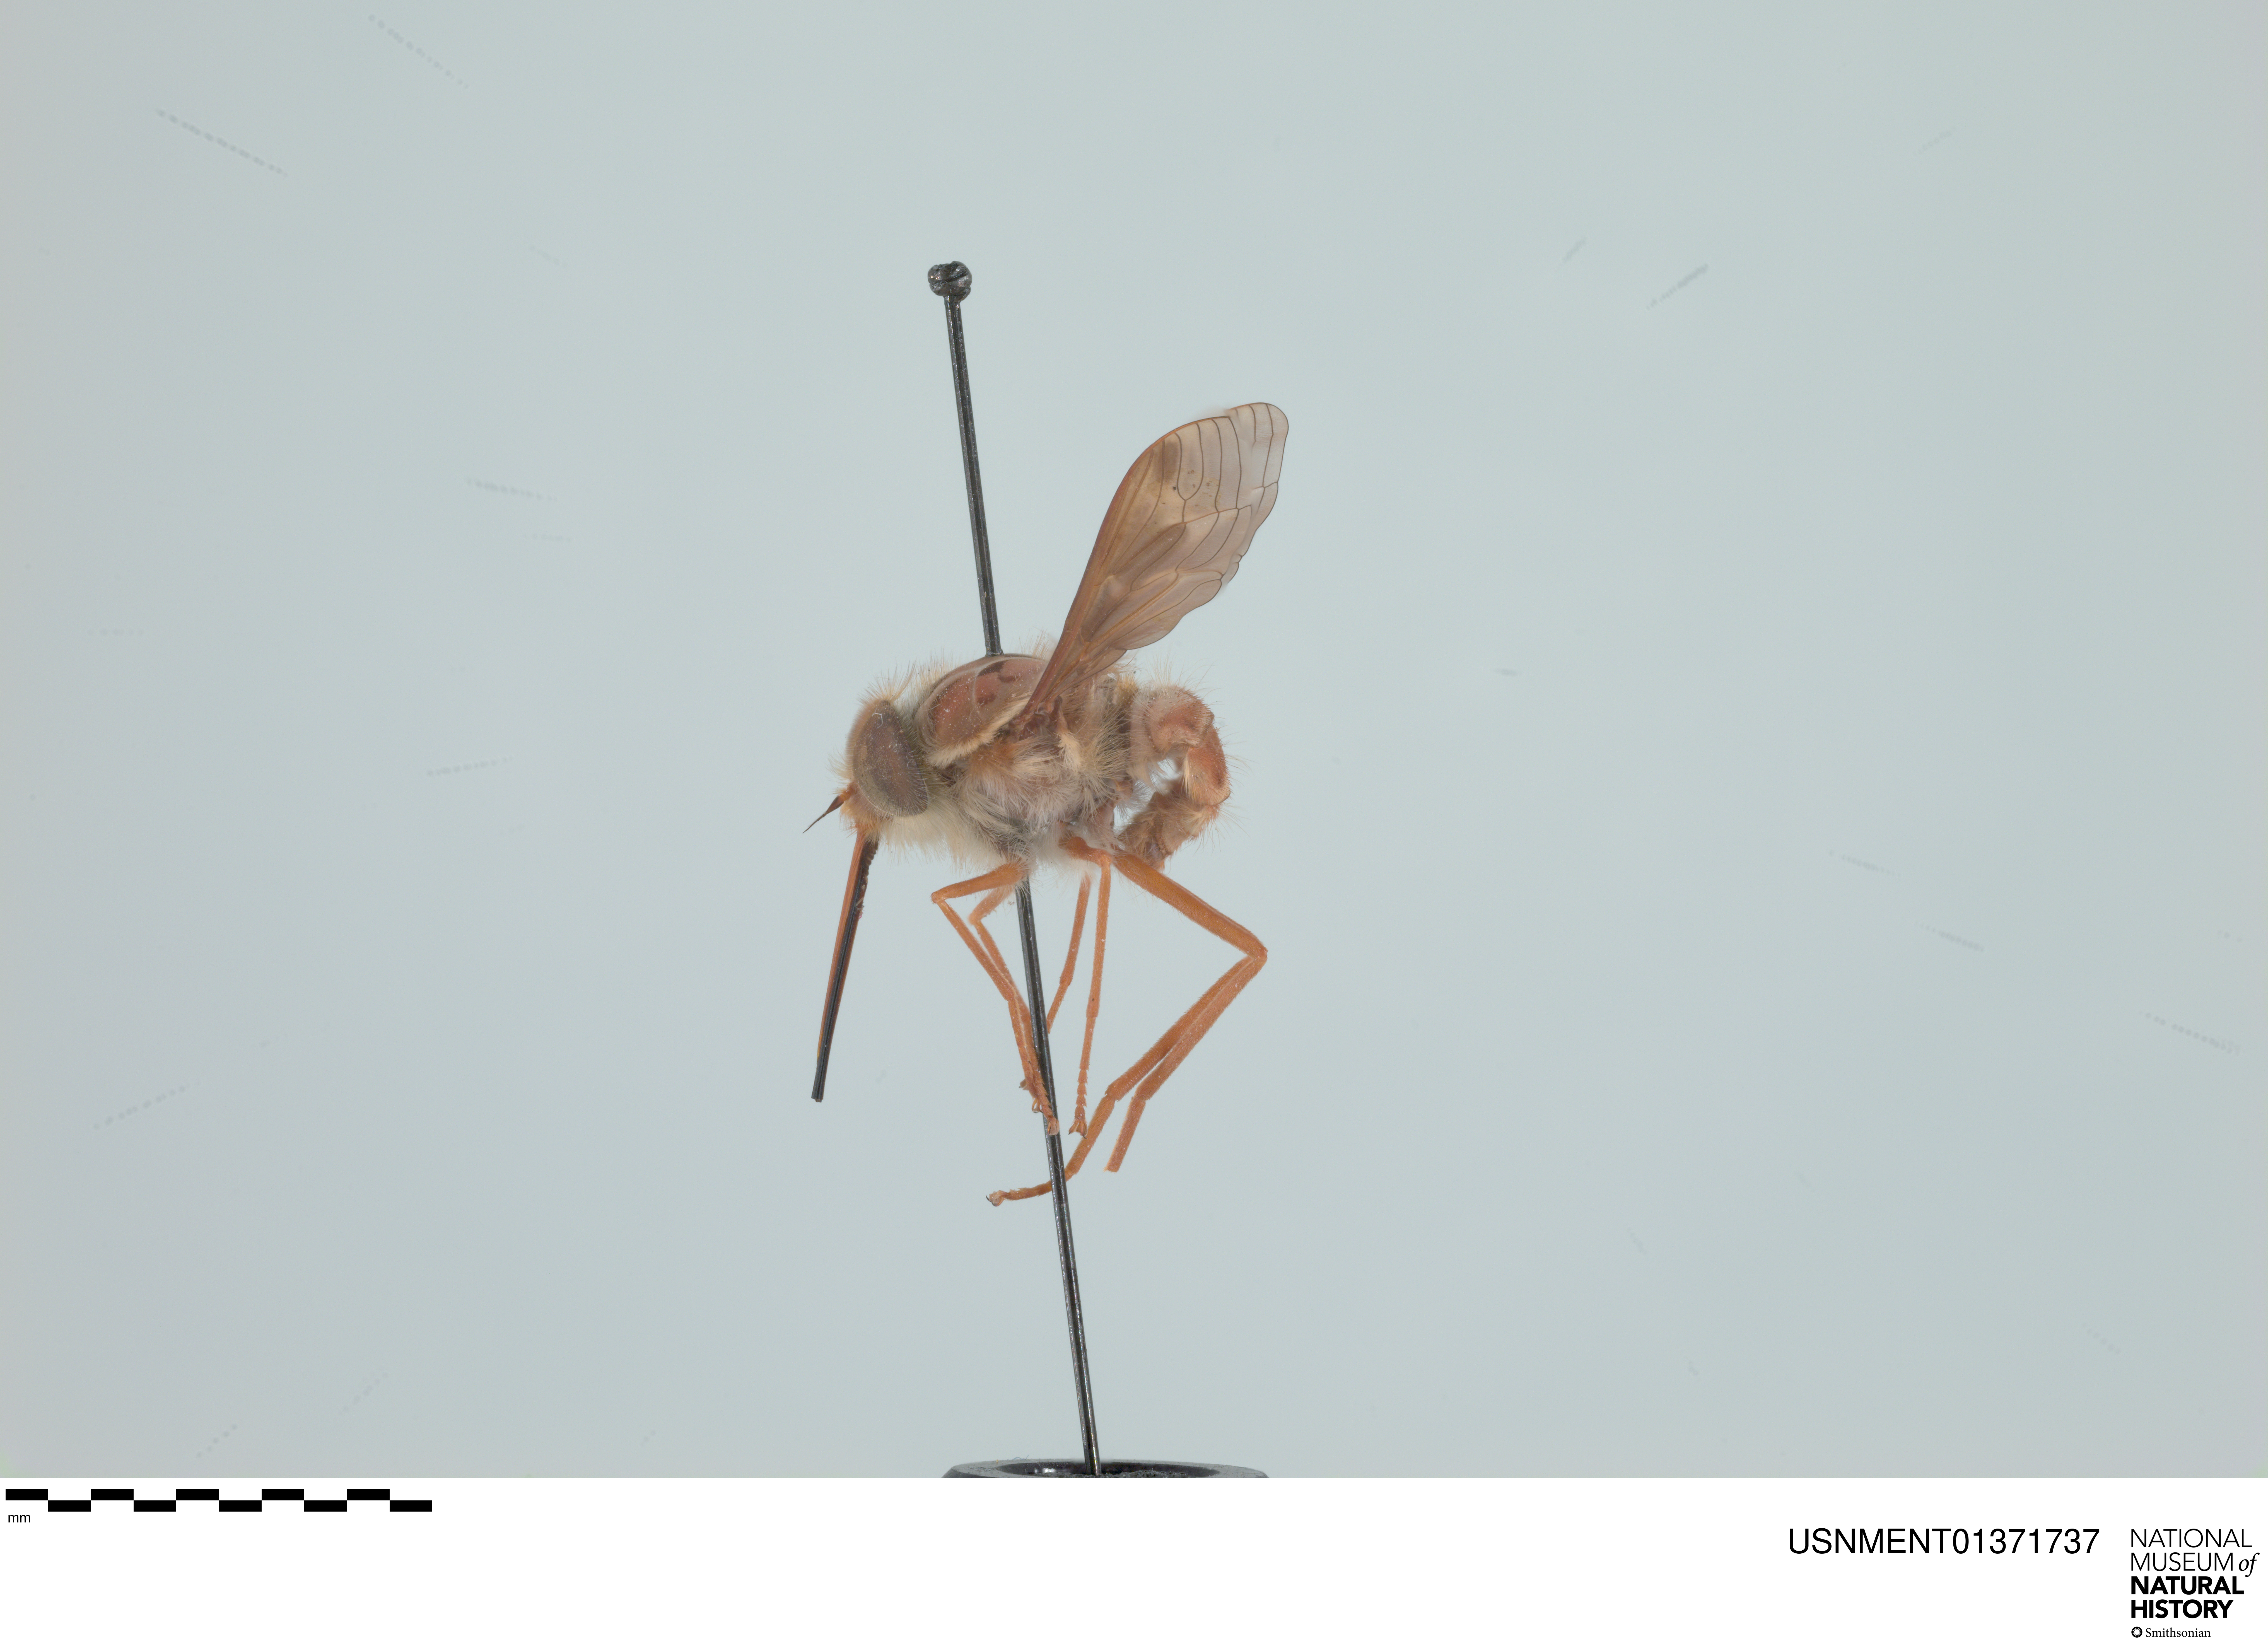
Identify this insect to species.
Hirmoneura nubipennis (also Trichophthalma nubipennis)
